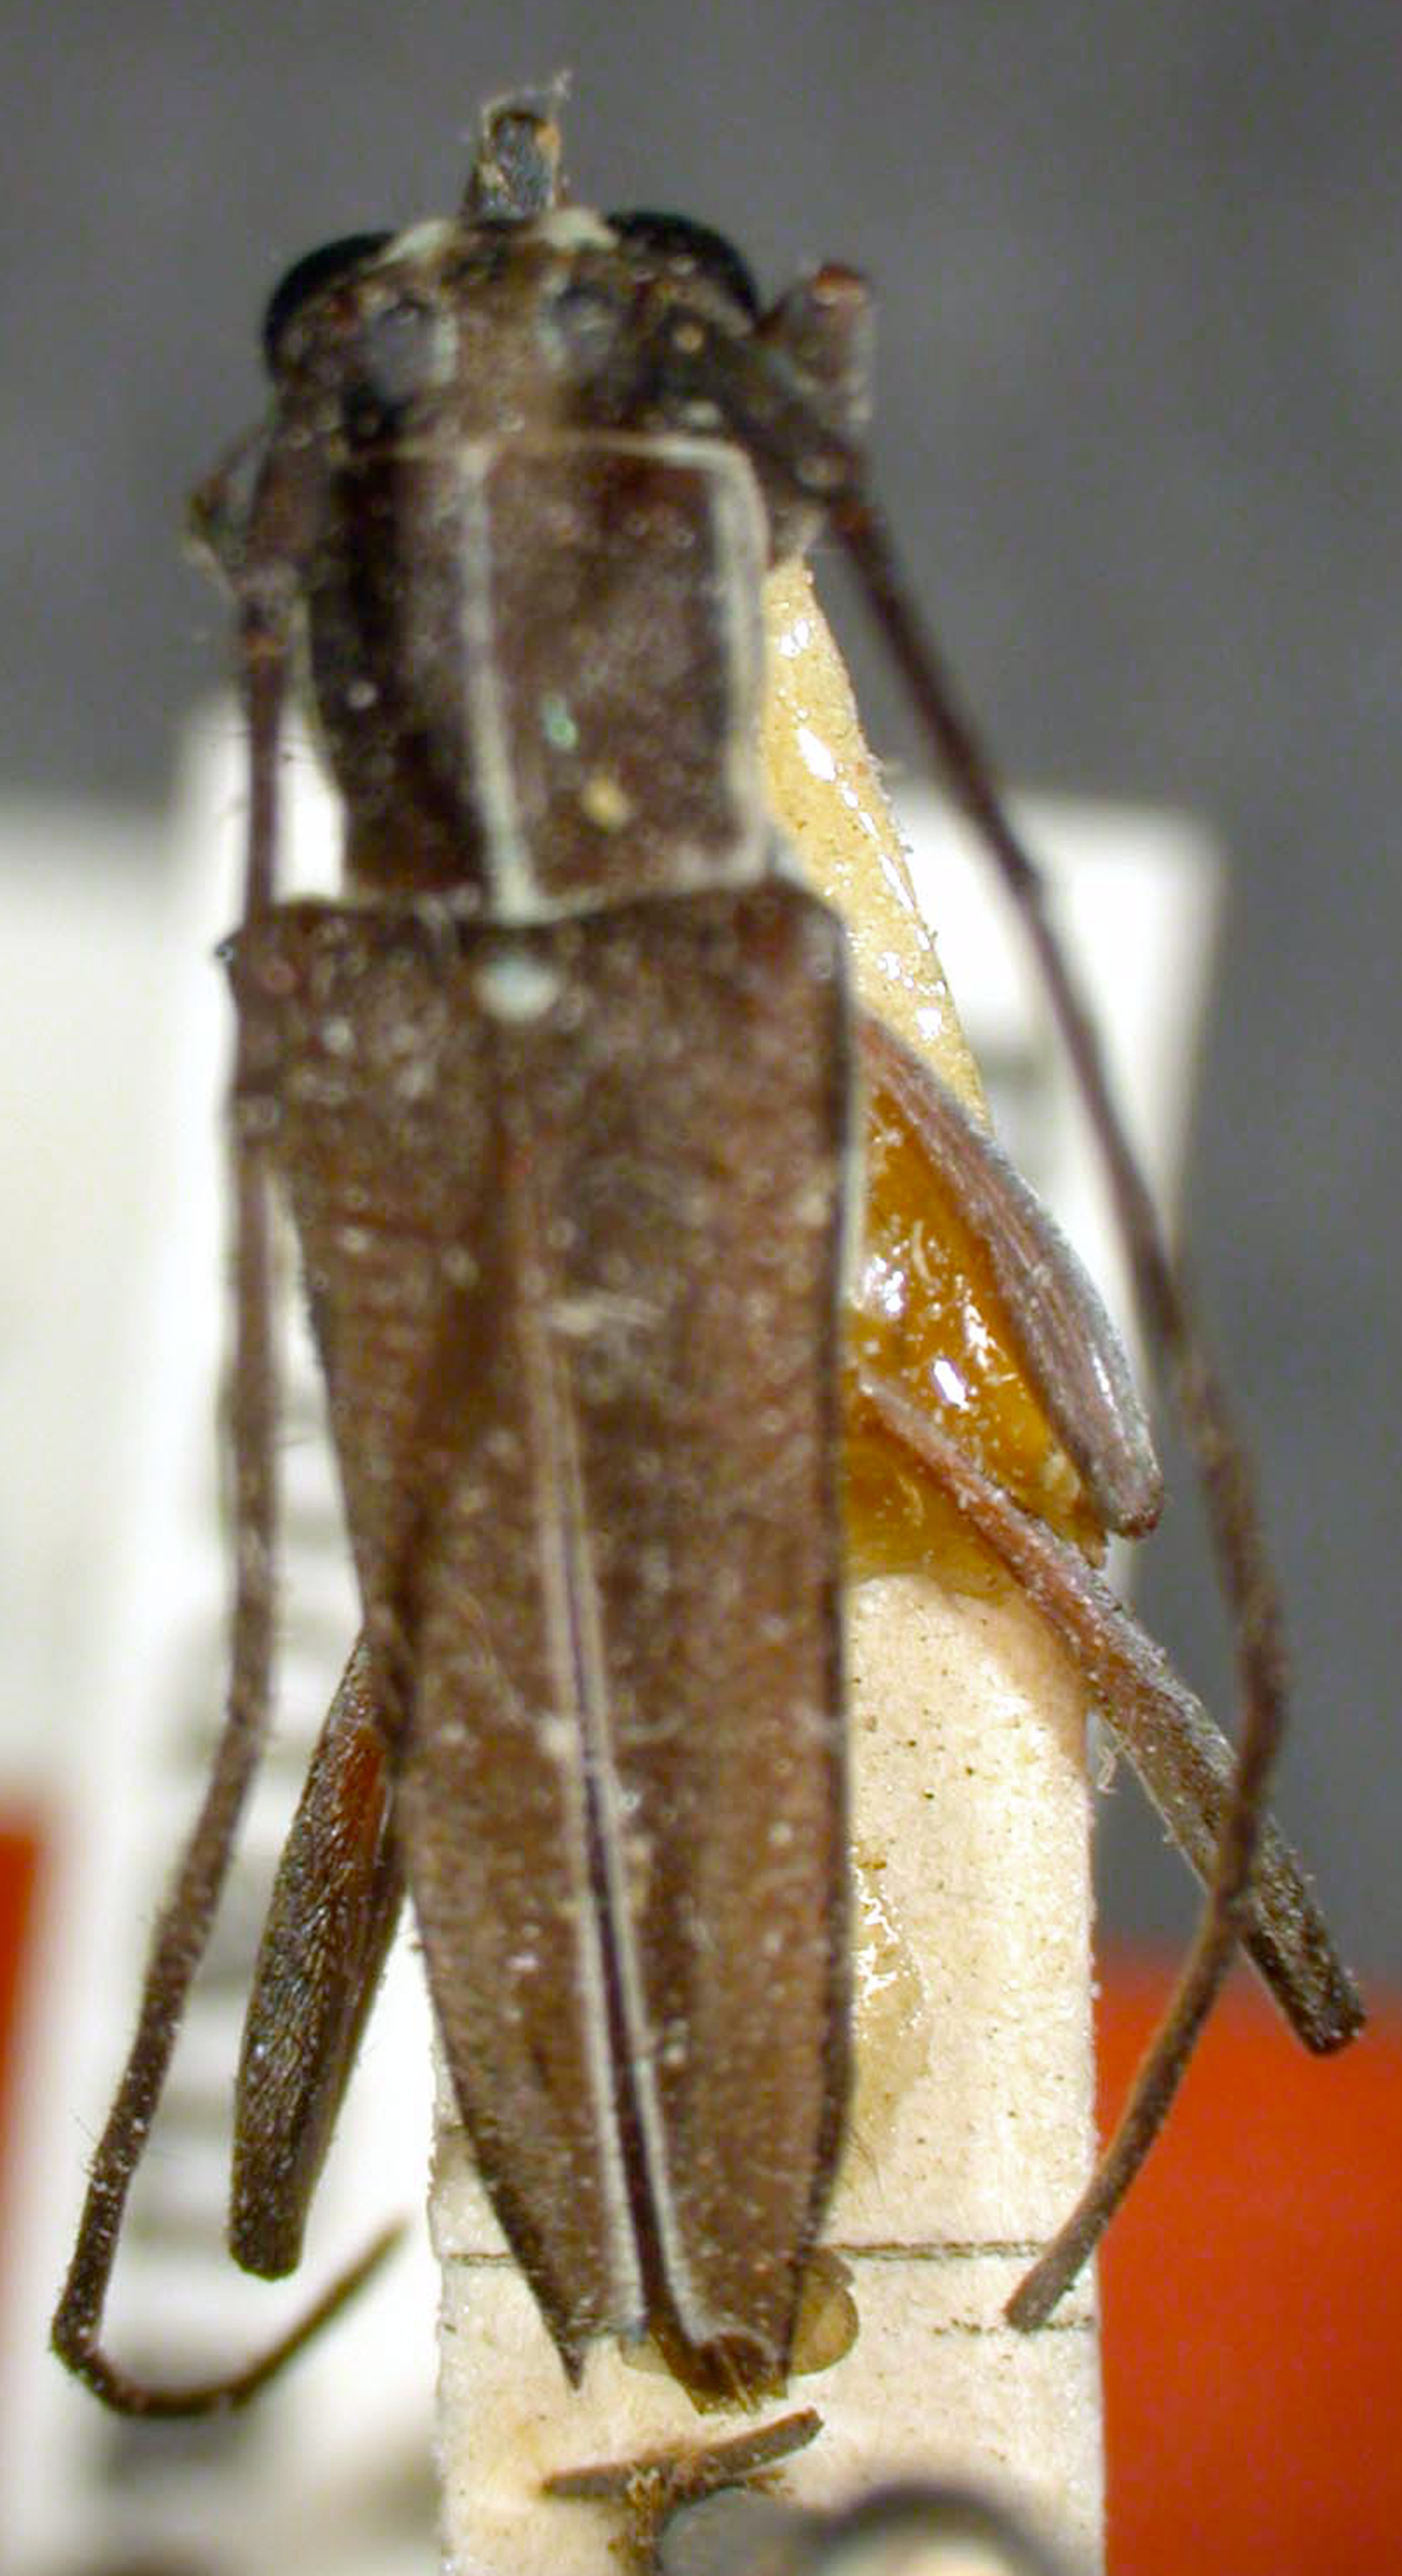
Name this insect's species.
Glenea indistinctevittata
